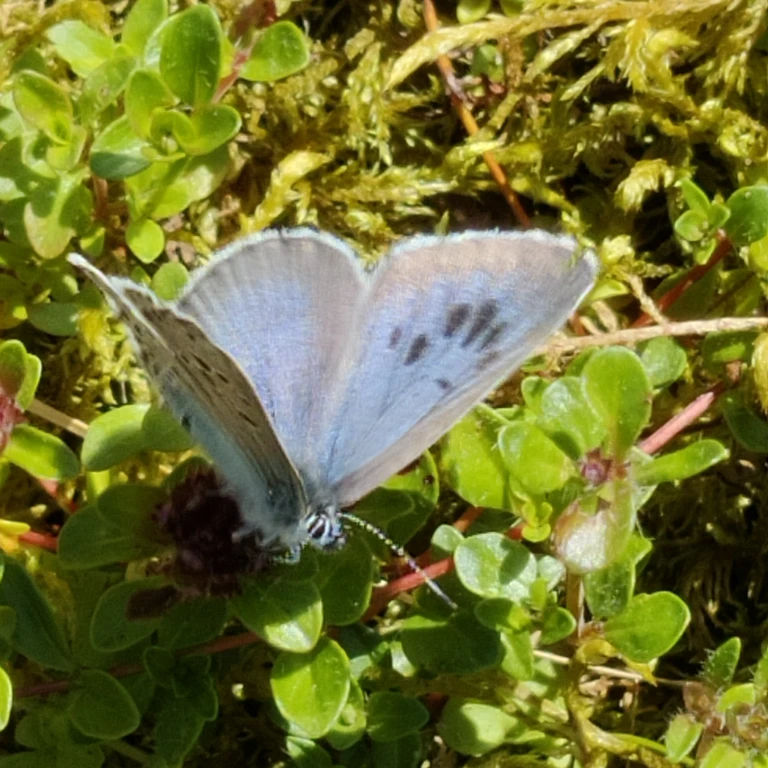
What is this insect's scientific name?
Phengaris arion (also Maculinea arion)
